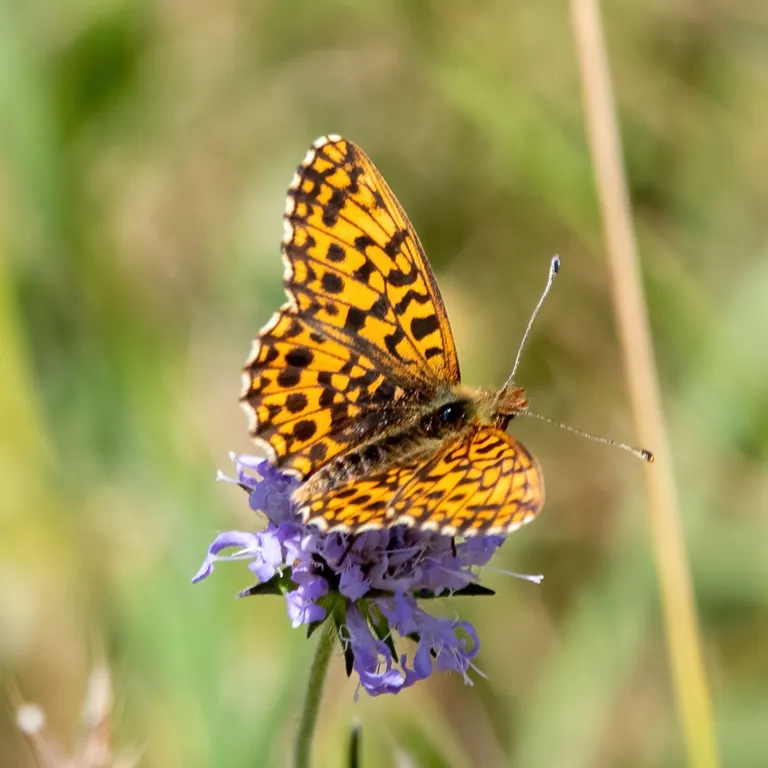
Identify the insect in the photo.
Boloria dia
